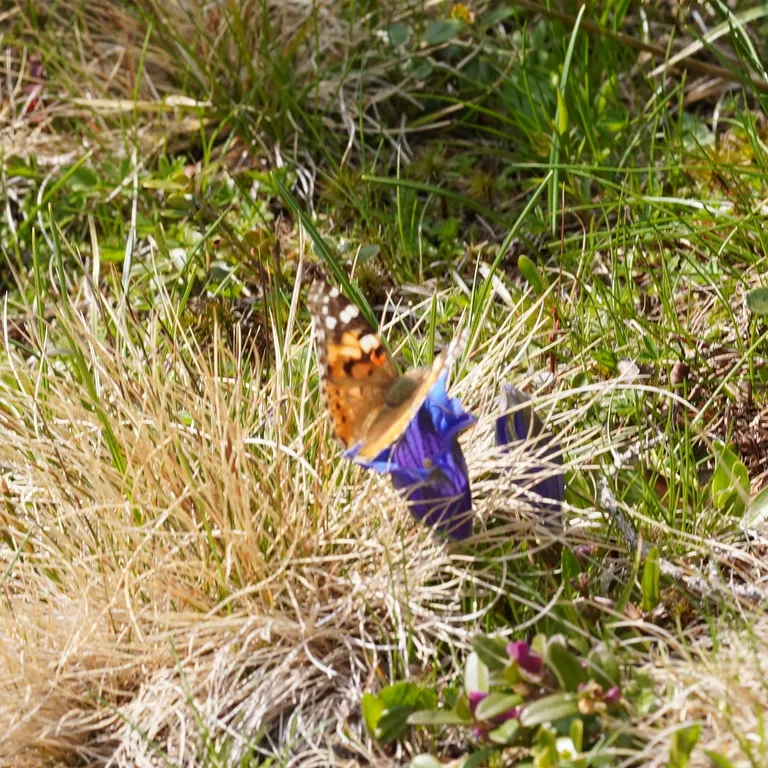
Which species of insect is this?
Vanessa cardui
